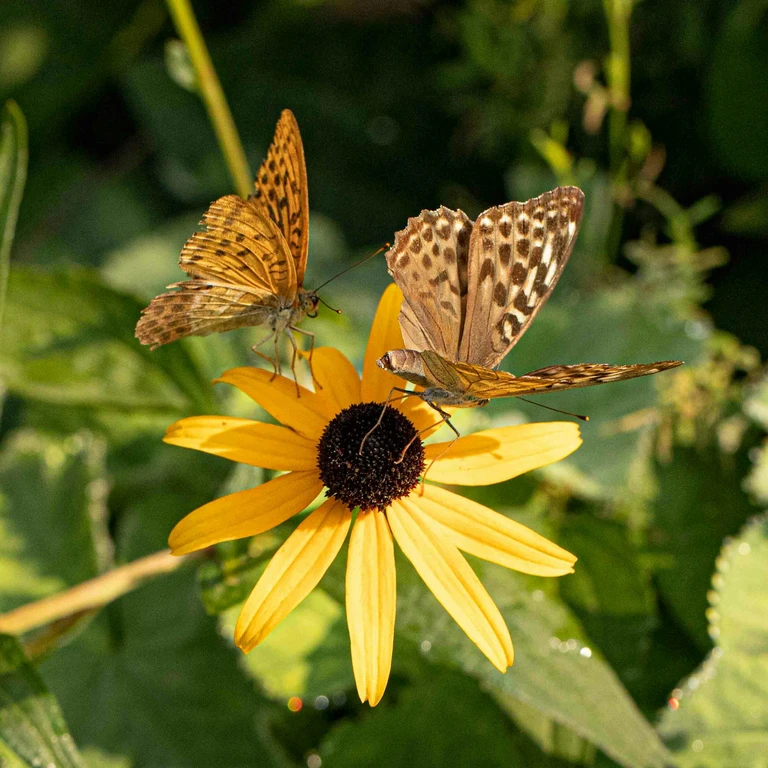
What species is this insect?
Argynnis paphia
